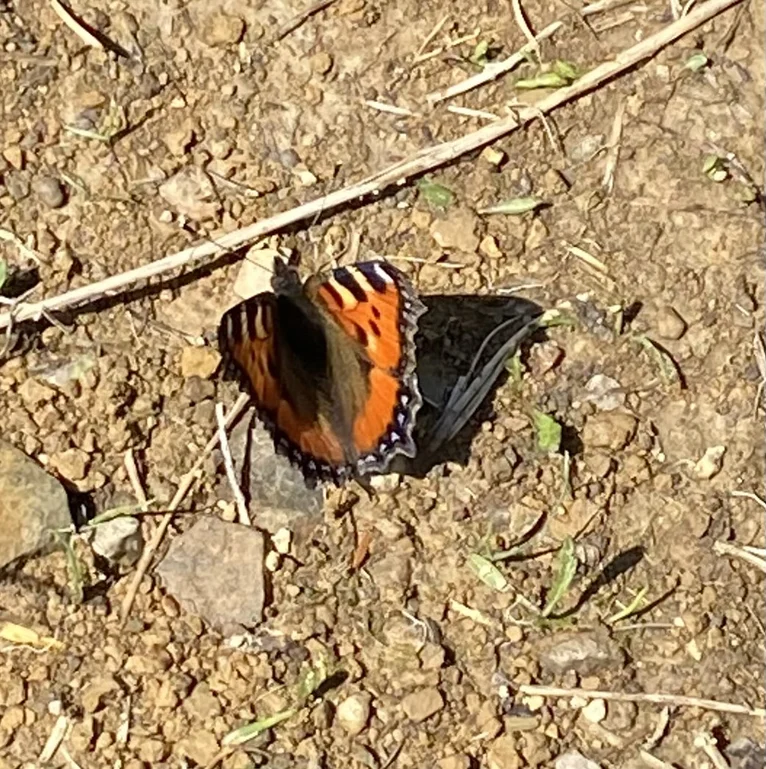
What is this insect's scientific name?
Aglais urticae
